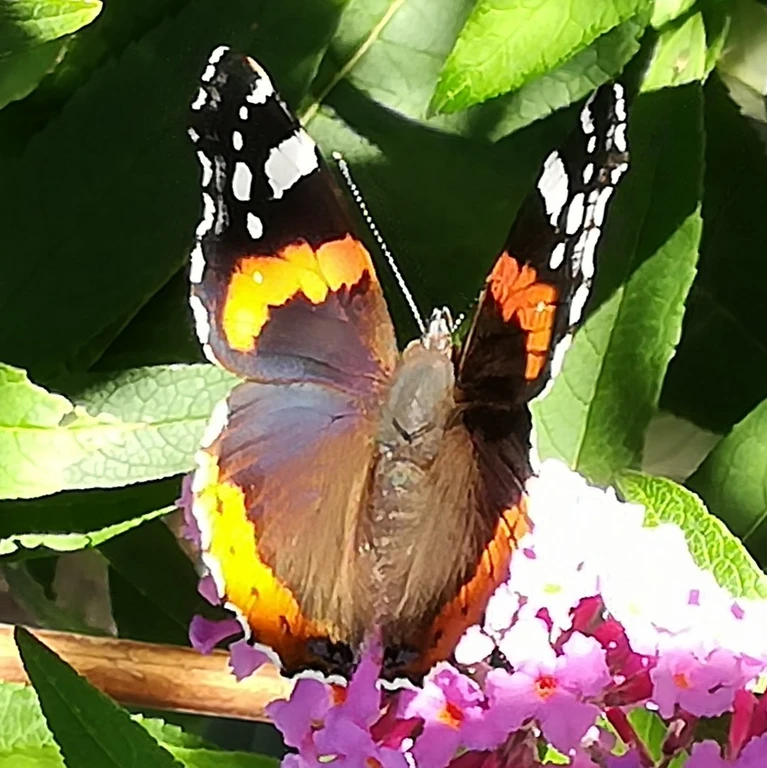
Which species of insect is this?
Vanessa atalanta
